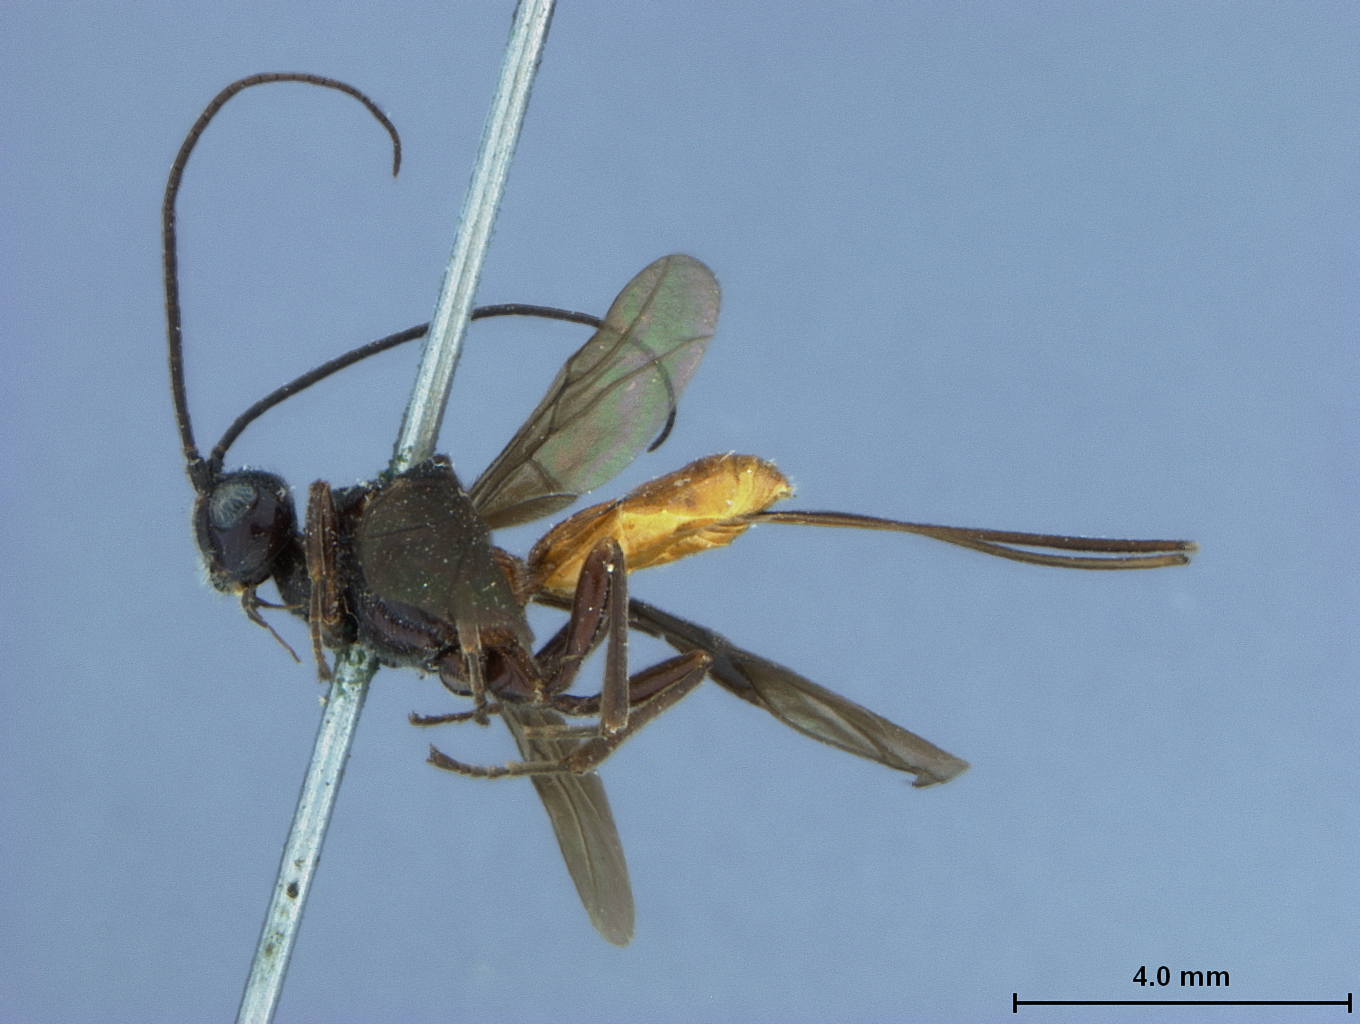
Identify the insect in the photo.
Promachus sanguineiventris
